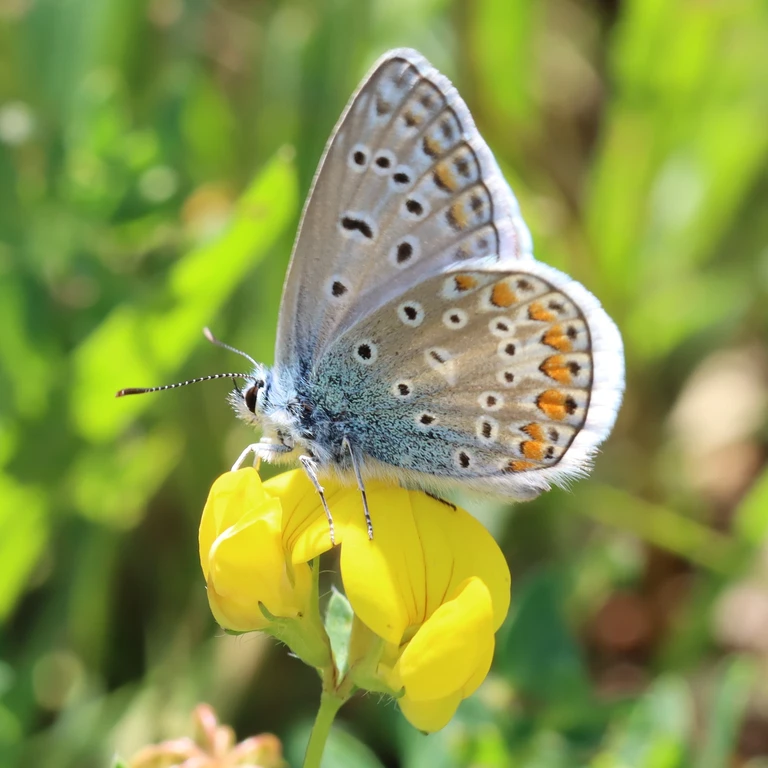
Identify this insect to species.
Polyommatus icarus
